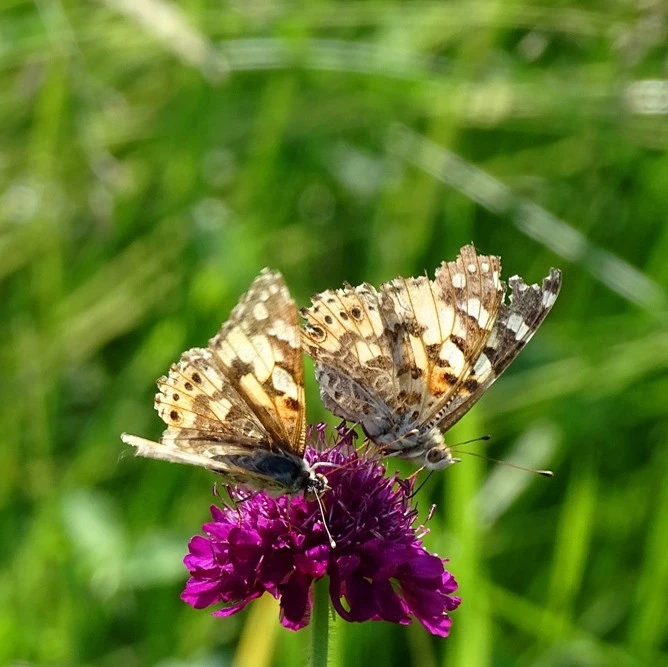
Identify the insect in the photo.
Vanessa cardui
